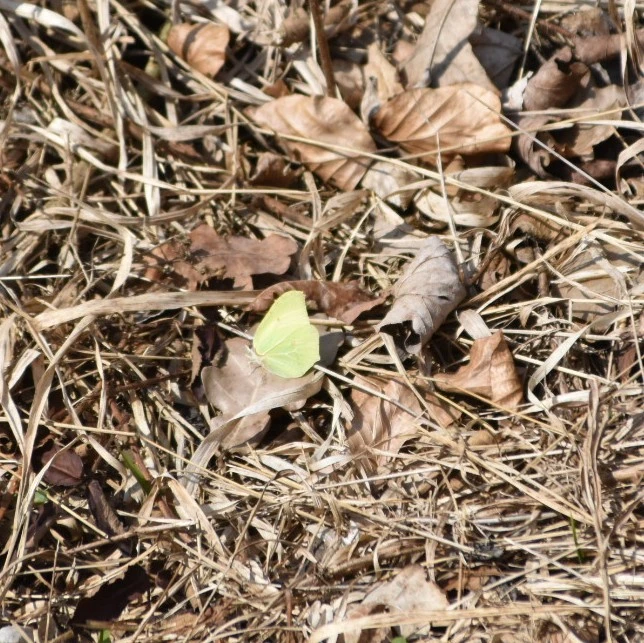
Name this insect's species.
Gonepteryx rhamni
